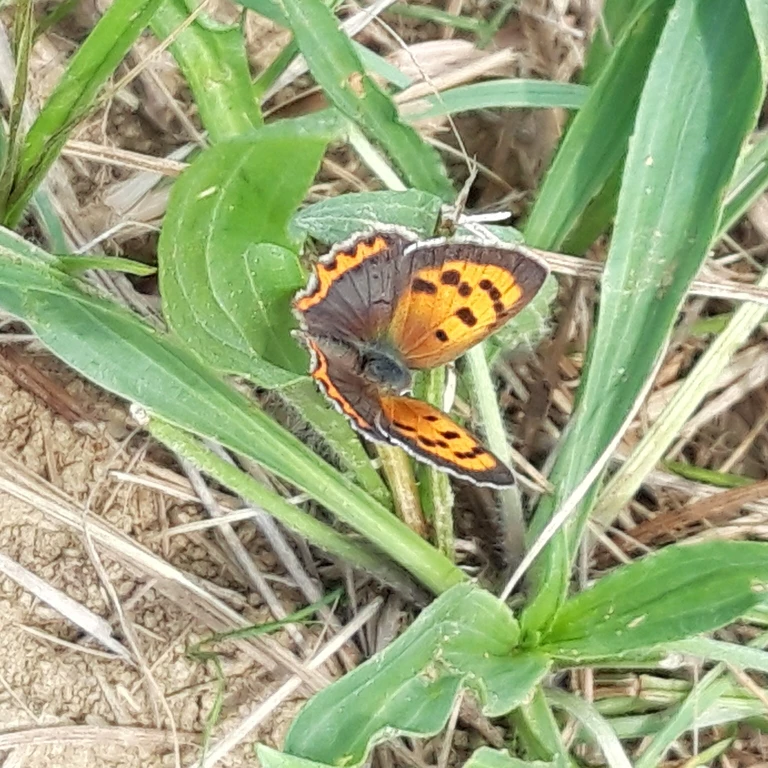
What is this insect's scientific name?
Lycaena phlaeas
